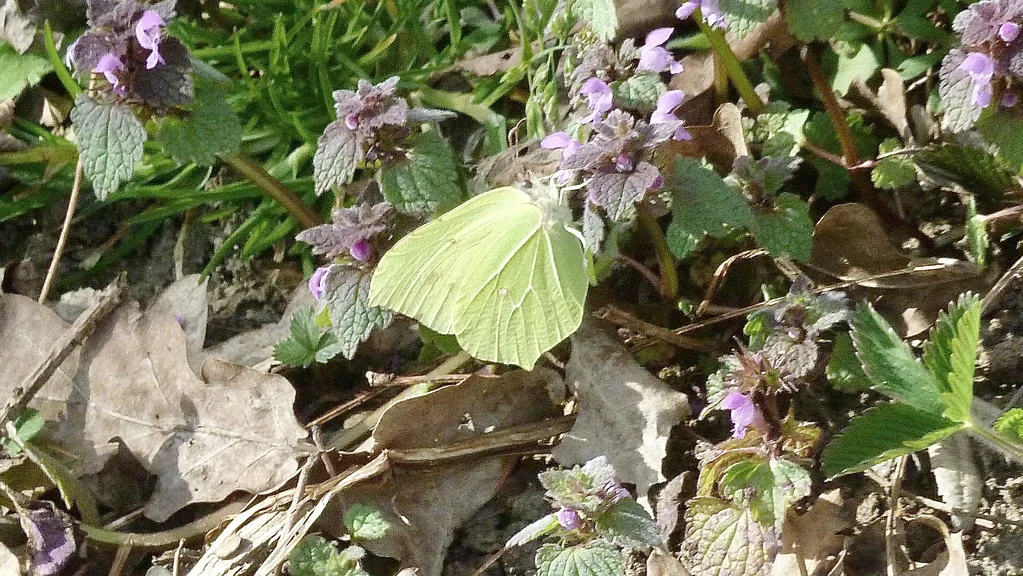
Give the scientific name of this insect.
Gonepteryx rhamni
